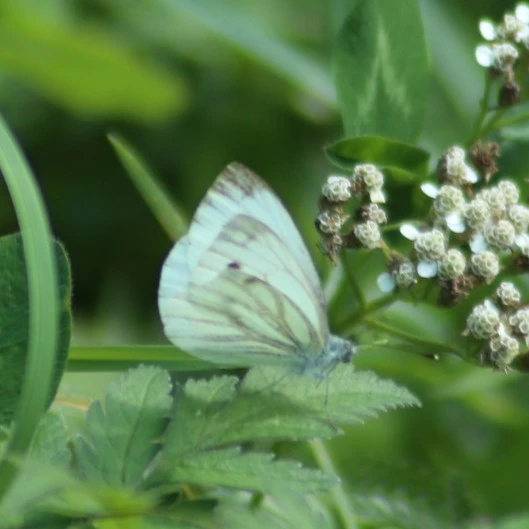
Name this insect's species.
Pieris napi
